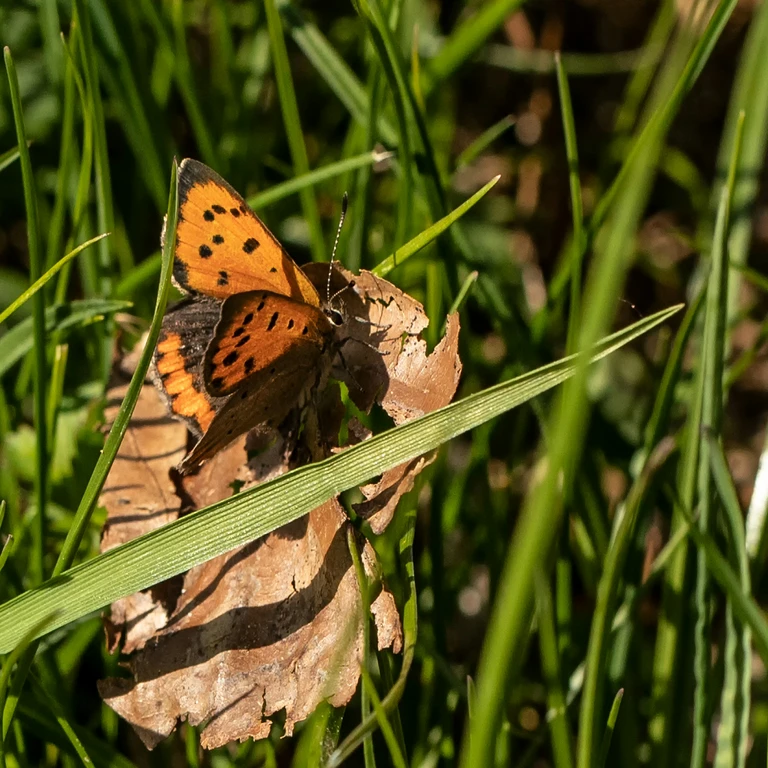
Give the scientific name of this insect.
Lycaena phlaeas
